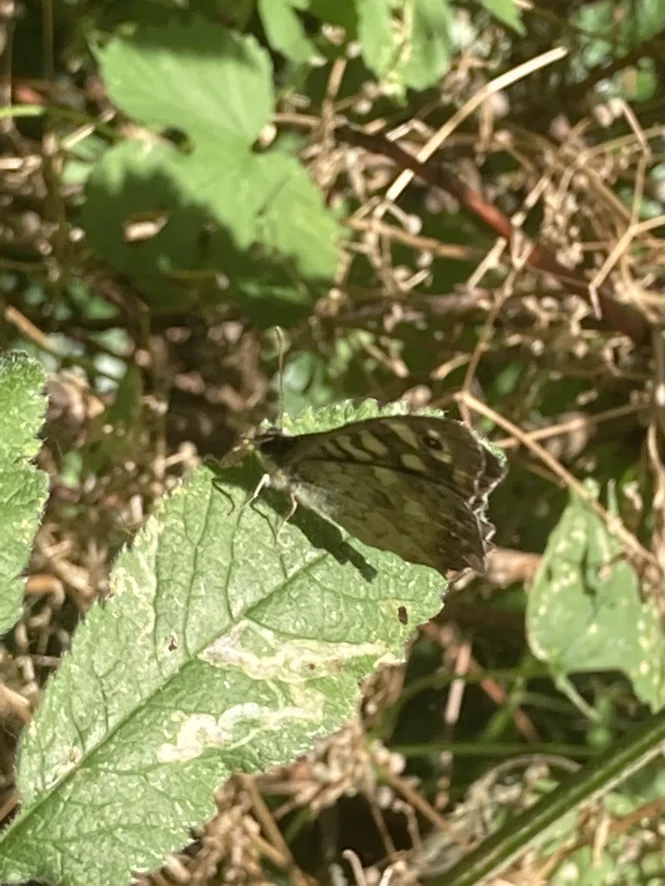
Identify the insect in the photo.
Pararge aegeria
